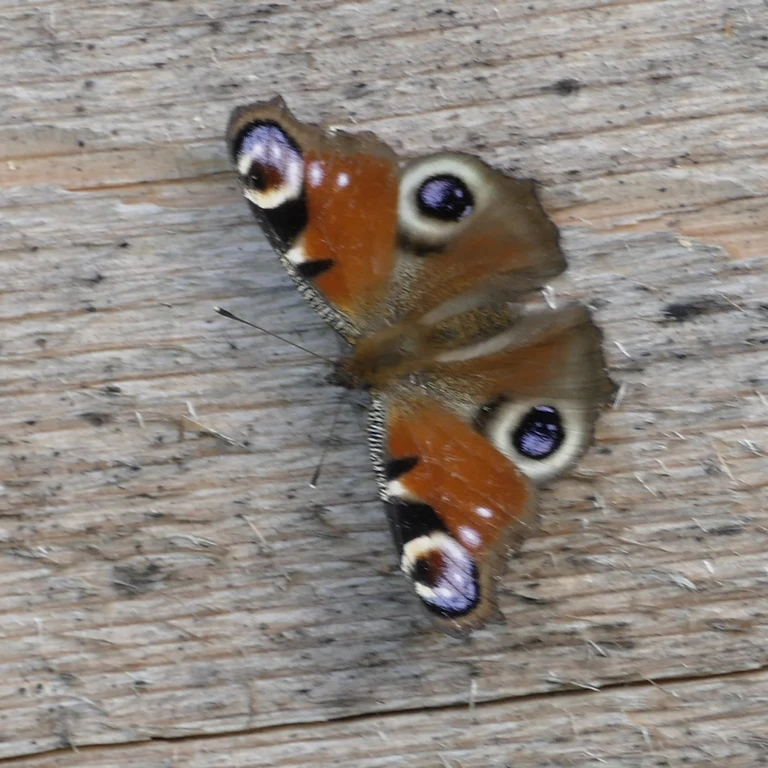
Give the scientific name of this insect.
Aglais io
